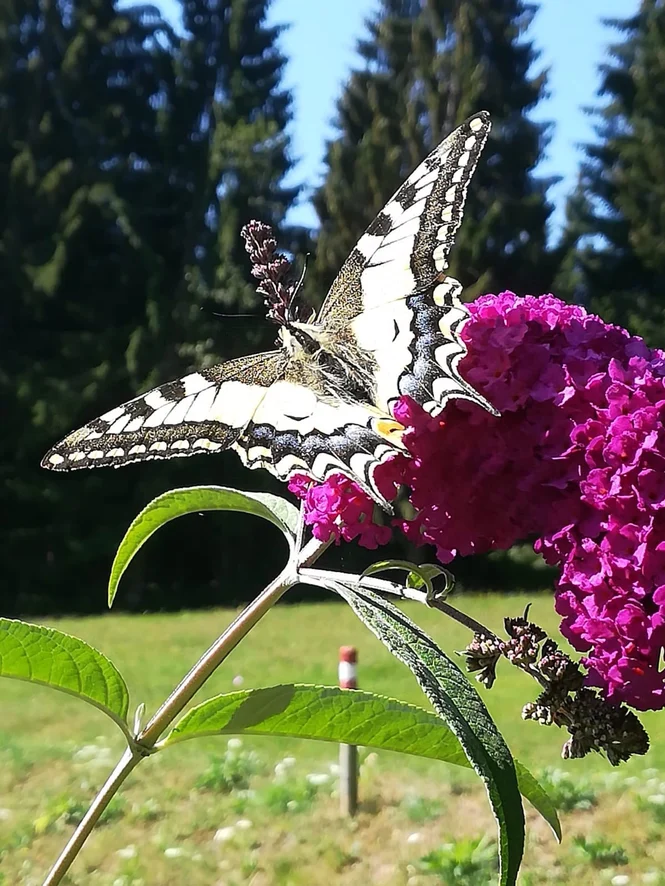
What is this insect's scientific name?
Papilio machaon
